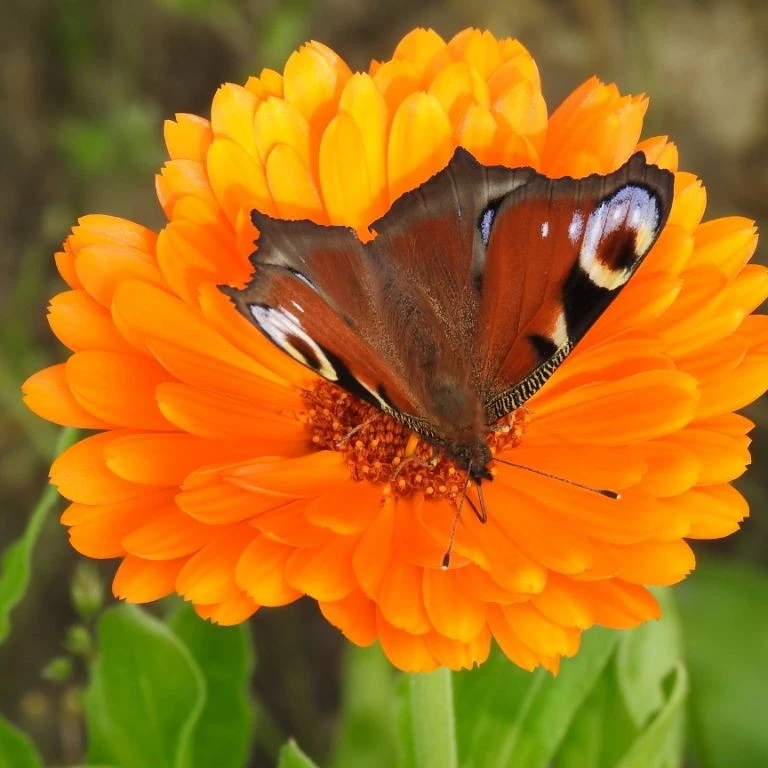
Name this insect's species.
Aglais io
